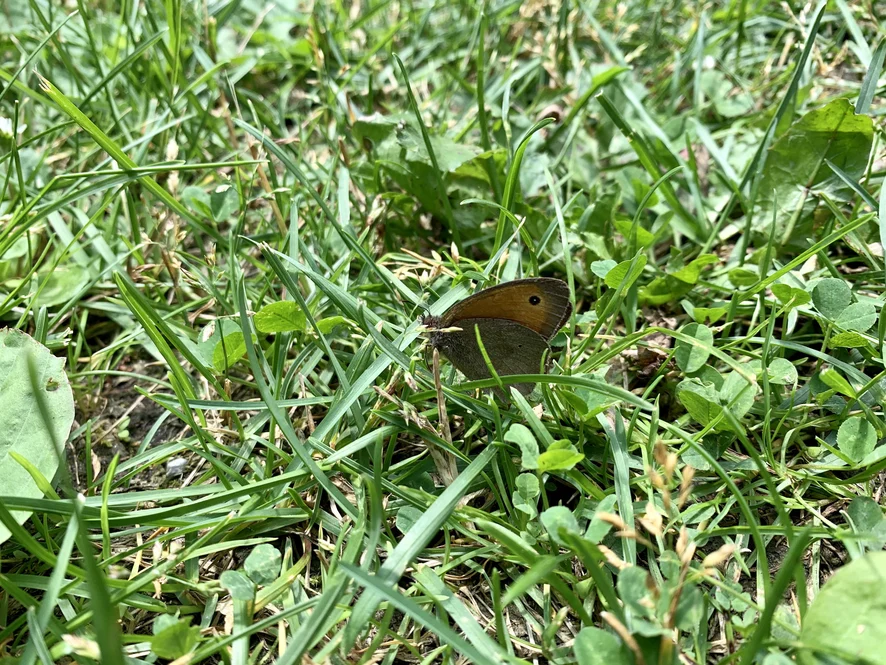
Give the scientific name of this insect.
Maniola jurtina
